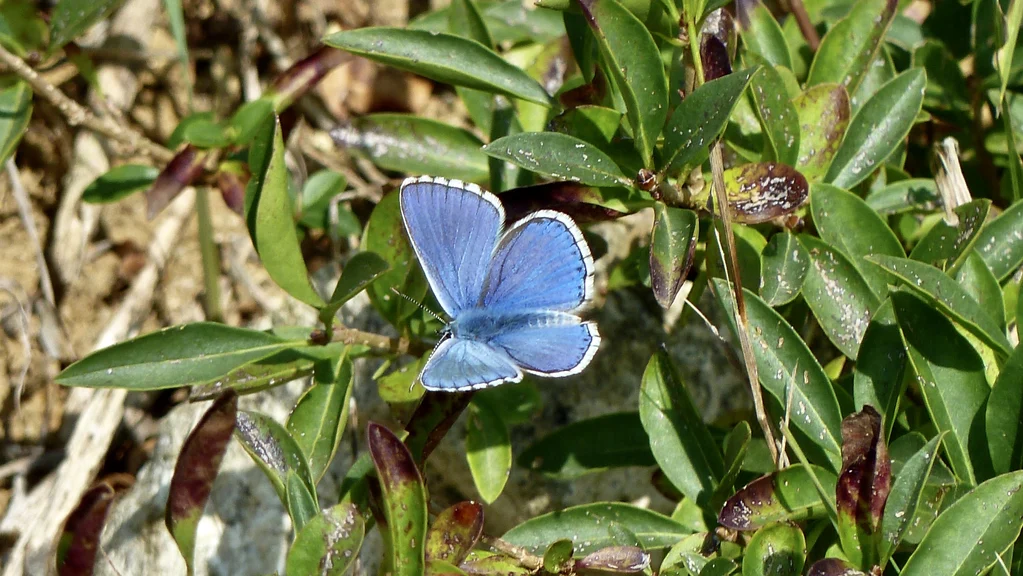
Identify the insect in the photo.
Lysandra bellargus
